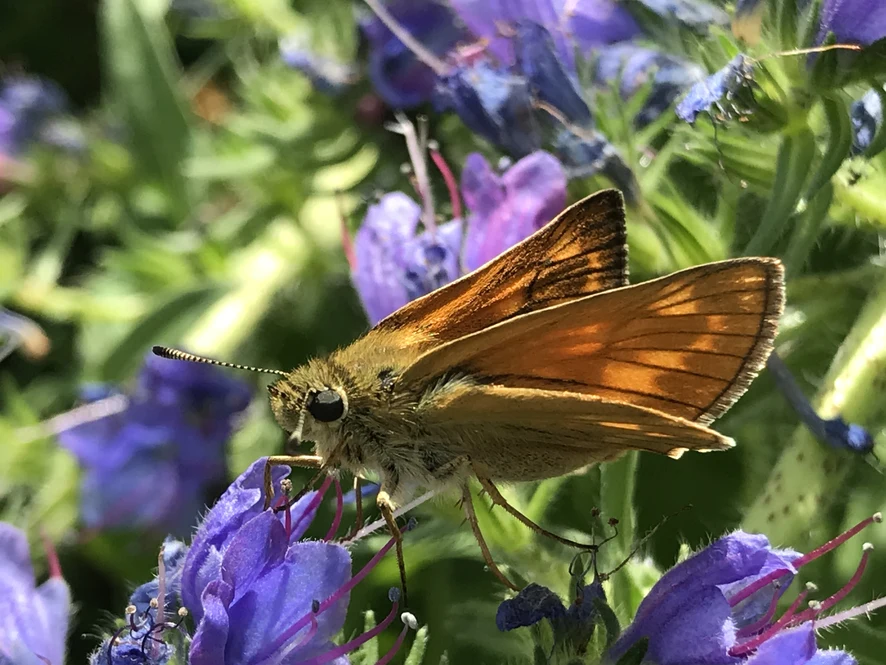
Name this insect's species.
Ochlodes sylvanus (also Ochlodes venata)
